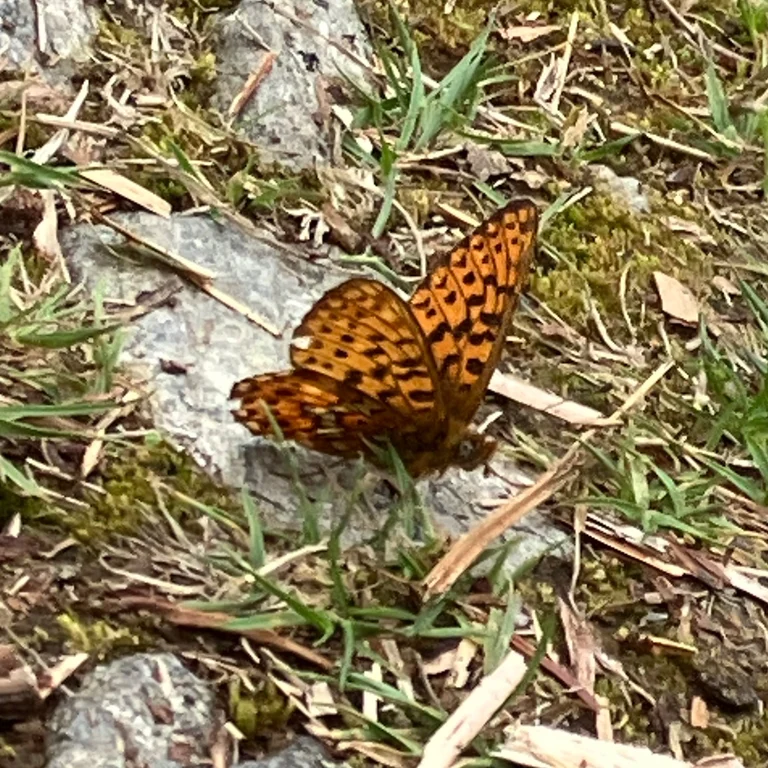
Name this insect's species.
Boloria euphrosyne (also Clossiana euphrosyne)
